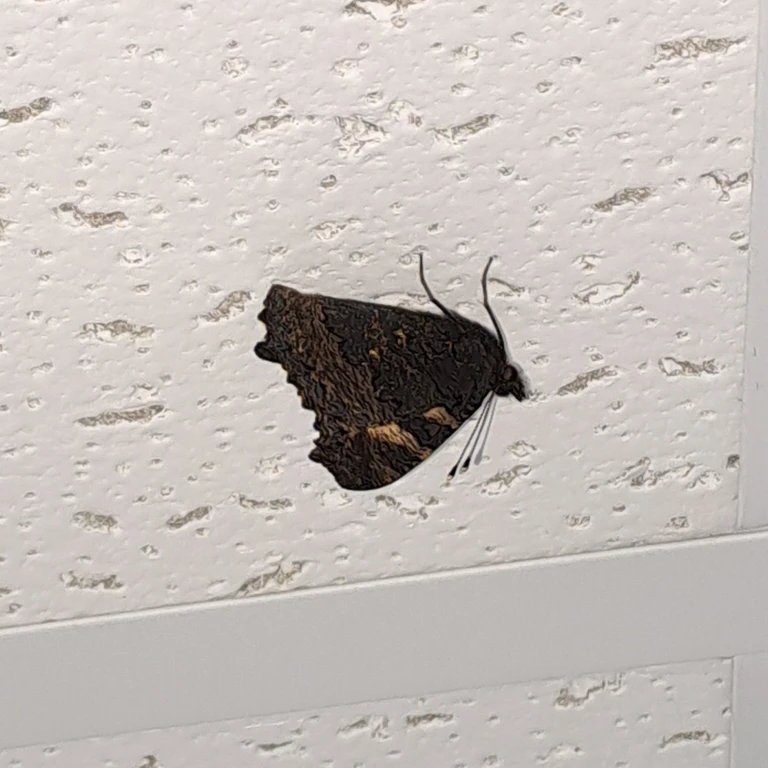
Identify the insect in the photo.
Aglais urticae
